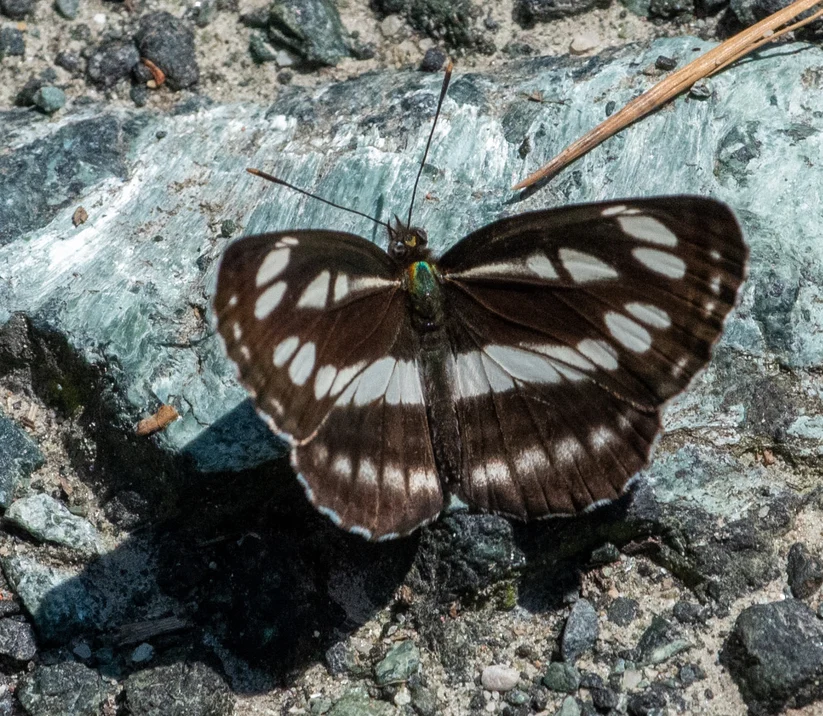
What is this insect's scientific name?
Neptis sappho
